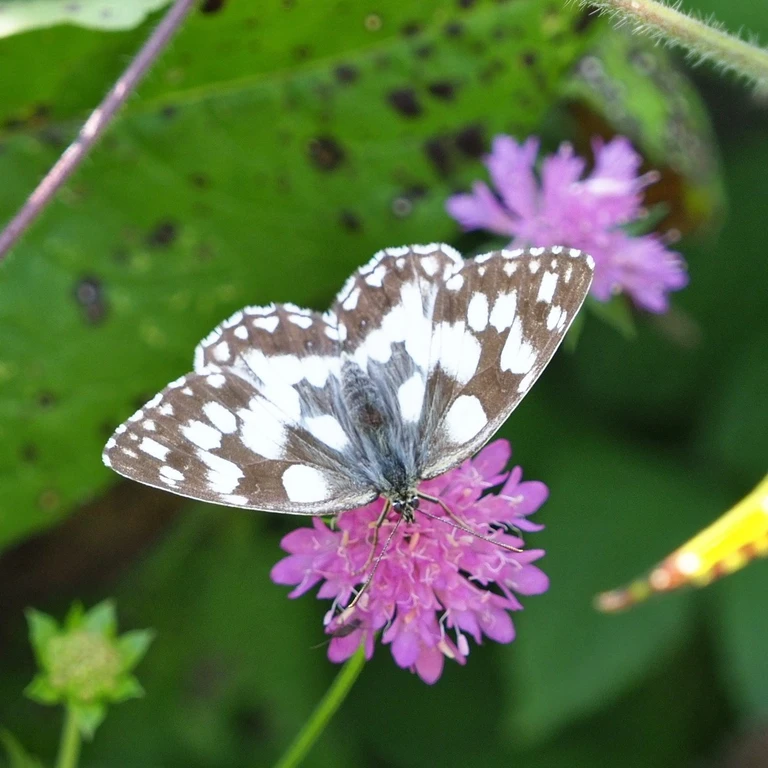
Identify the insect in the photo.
Melanargia galathea
